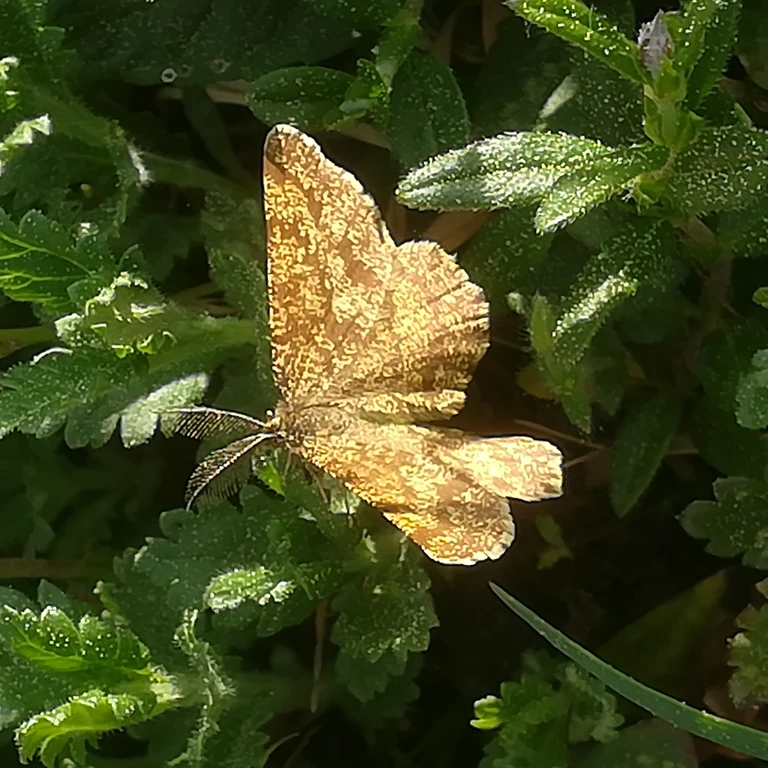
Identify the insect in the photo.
Ematurga atomaria
